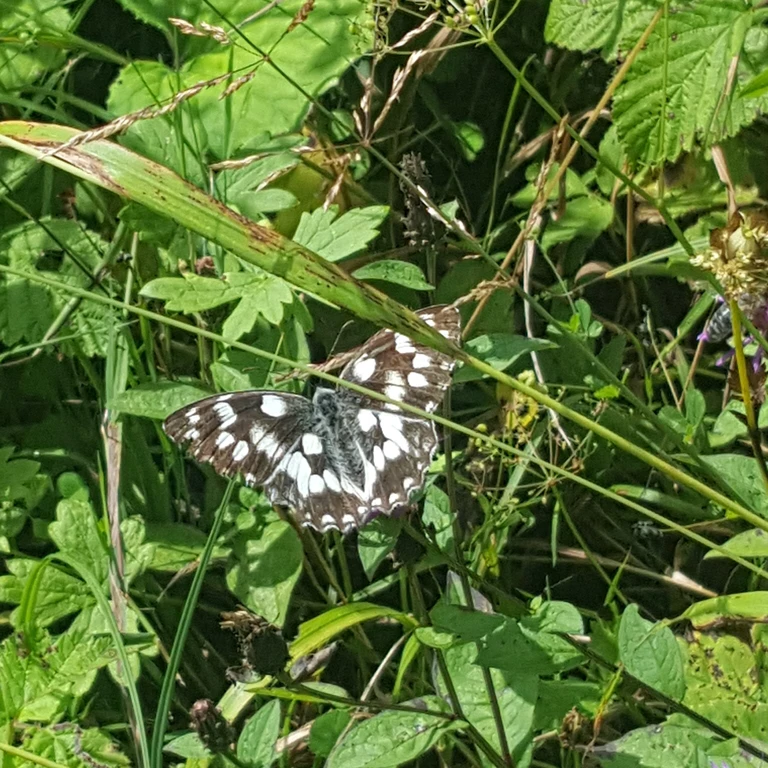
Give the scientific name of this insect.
Melanargia galathea
